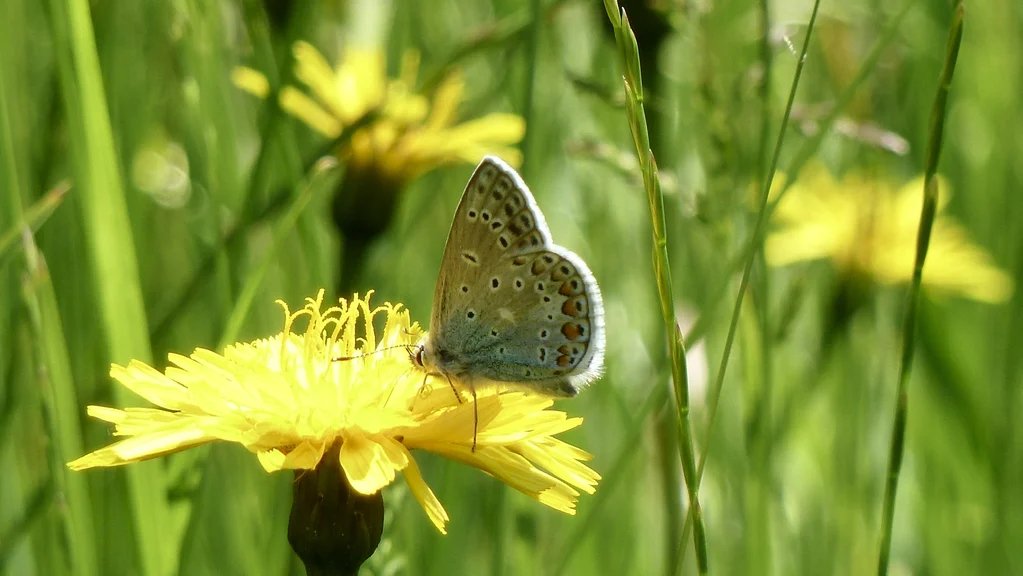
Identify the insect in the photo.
Polyommatus icarus
